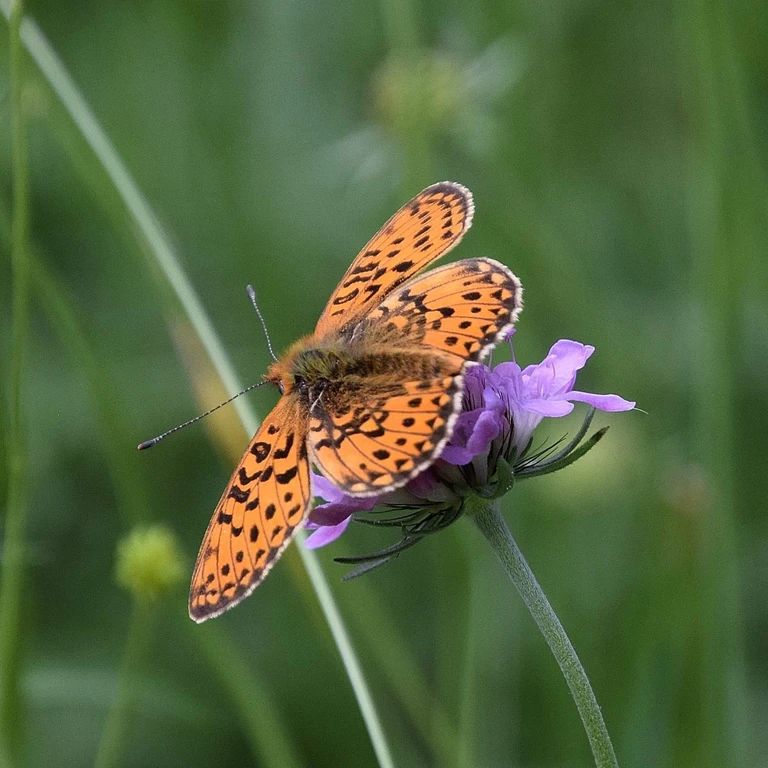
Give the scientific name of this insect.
Boloria euphrosyne (also Clossiana euphrosyne)
